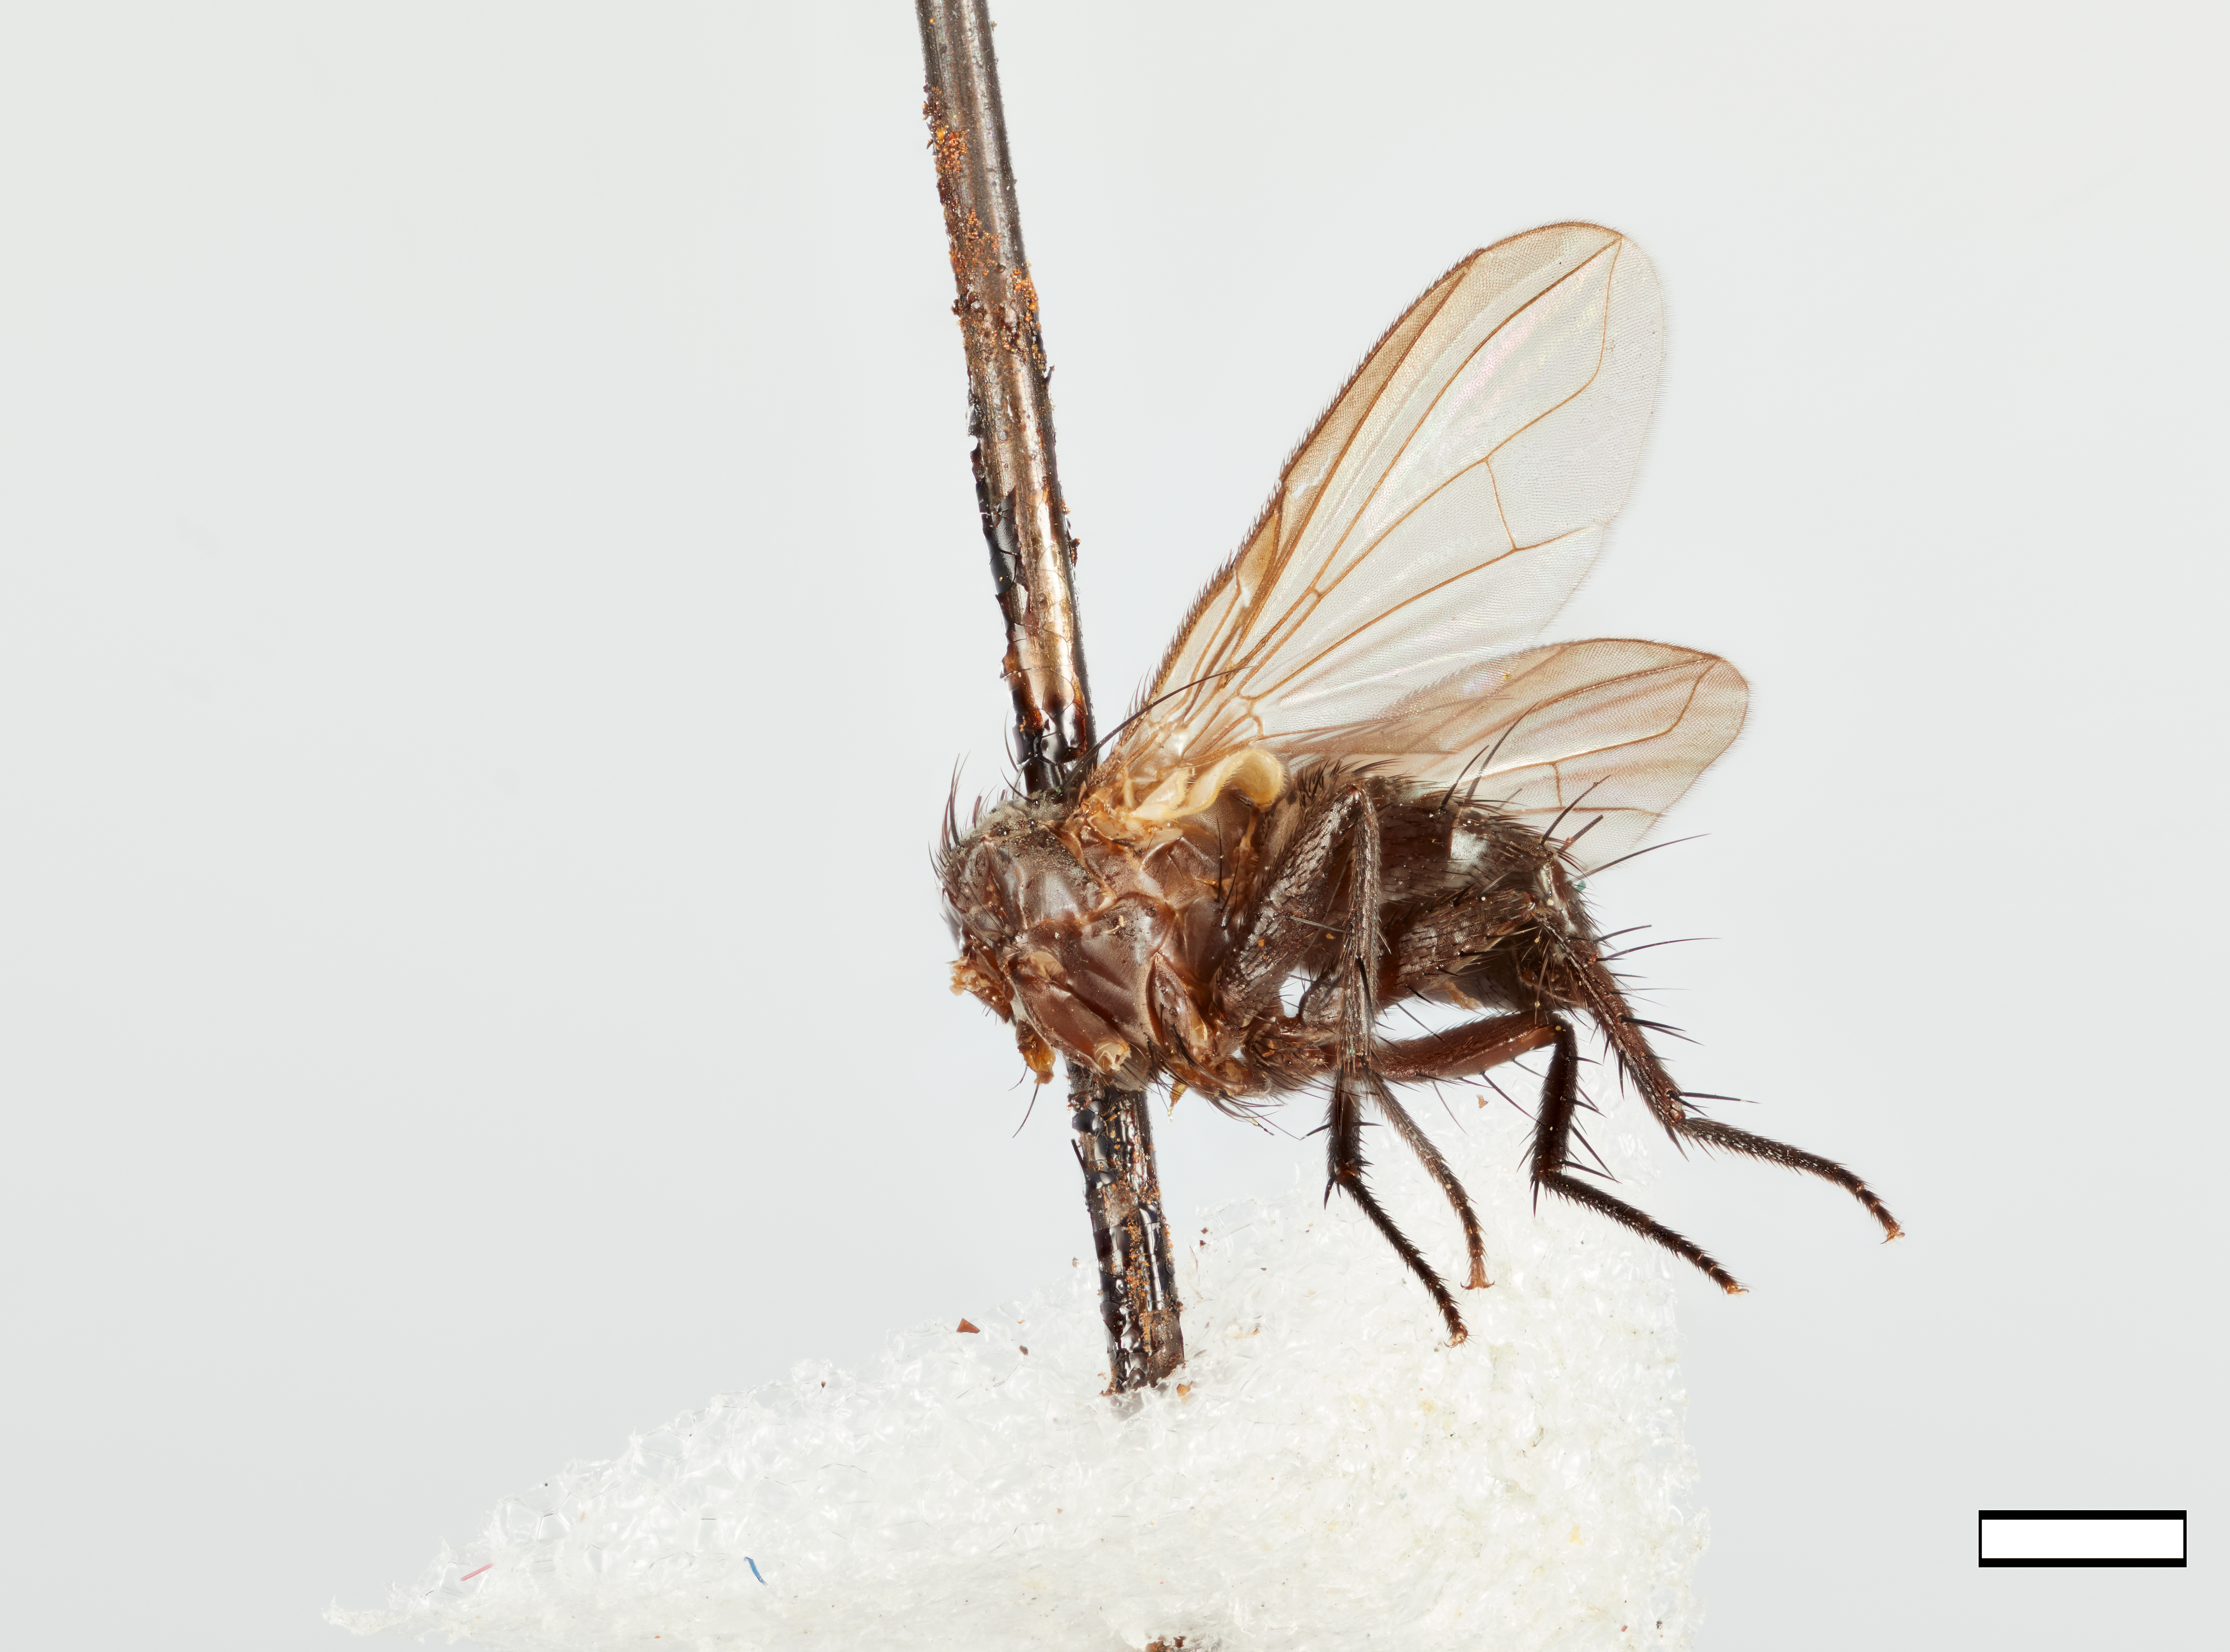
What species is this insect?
Euclausicella uruhuasi
